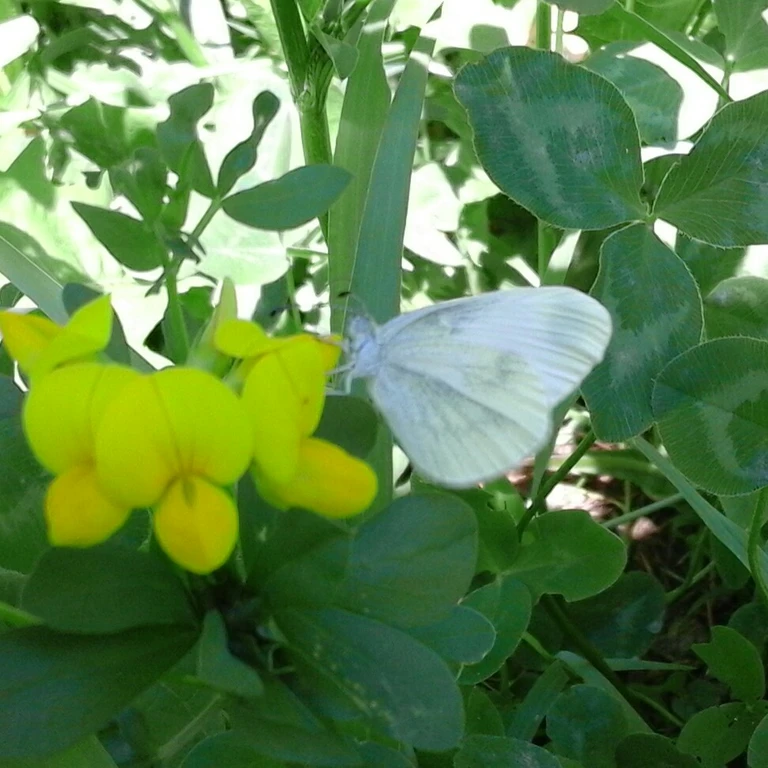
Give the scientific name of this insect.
Leptidea sinapis/juvernica
